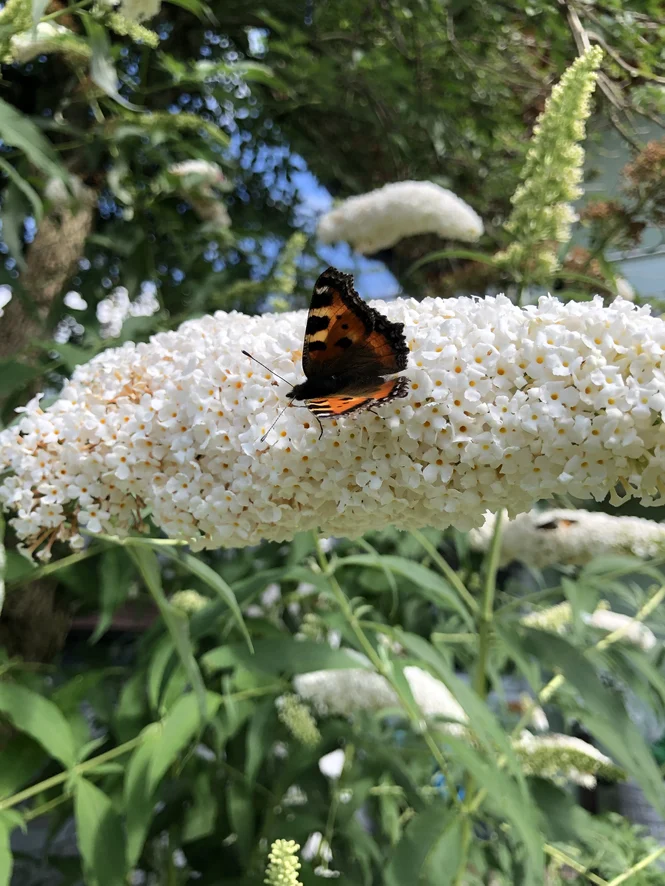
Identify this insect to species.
Aglais urticae
